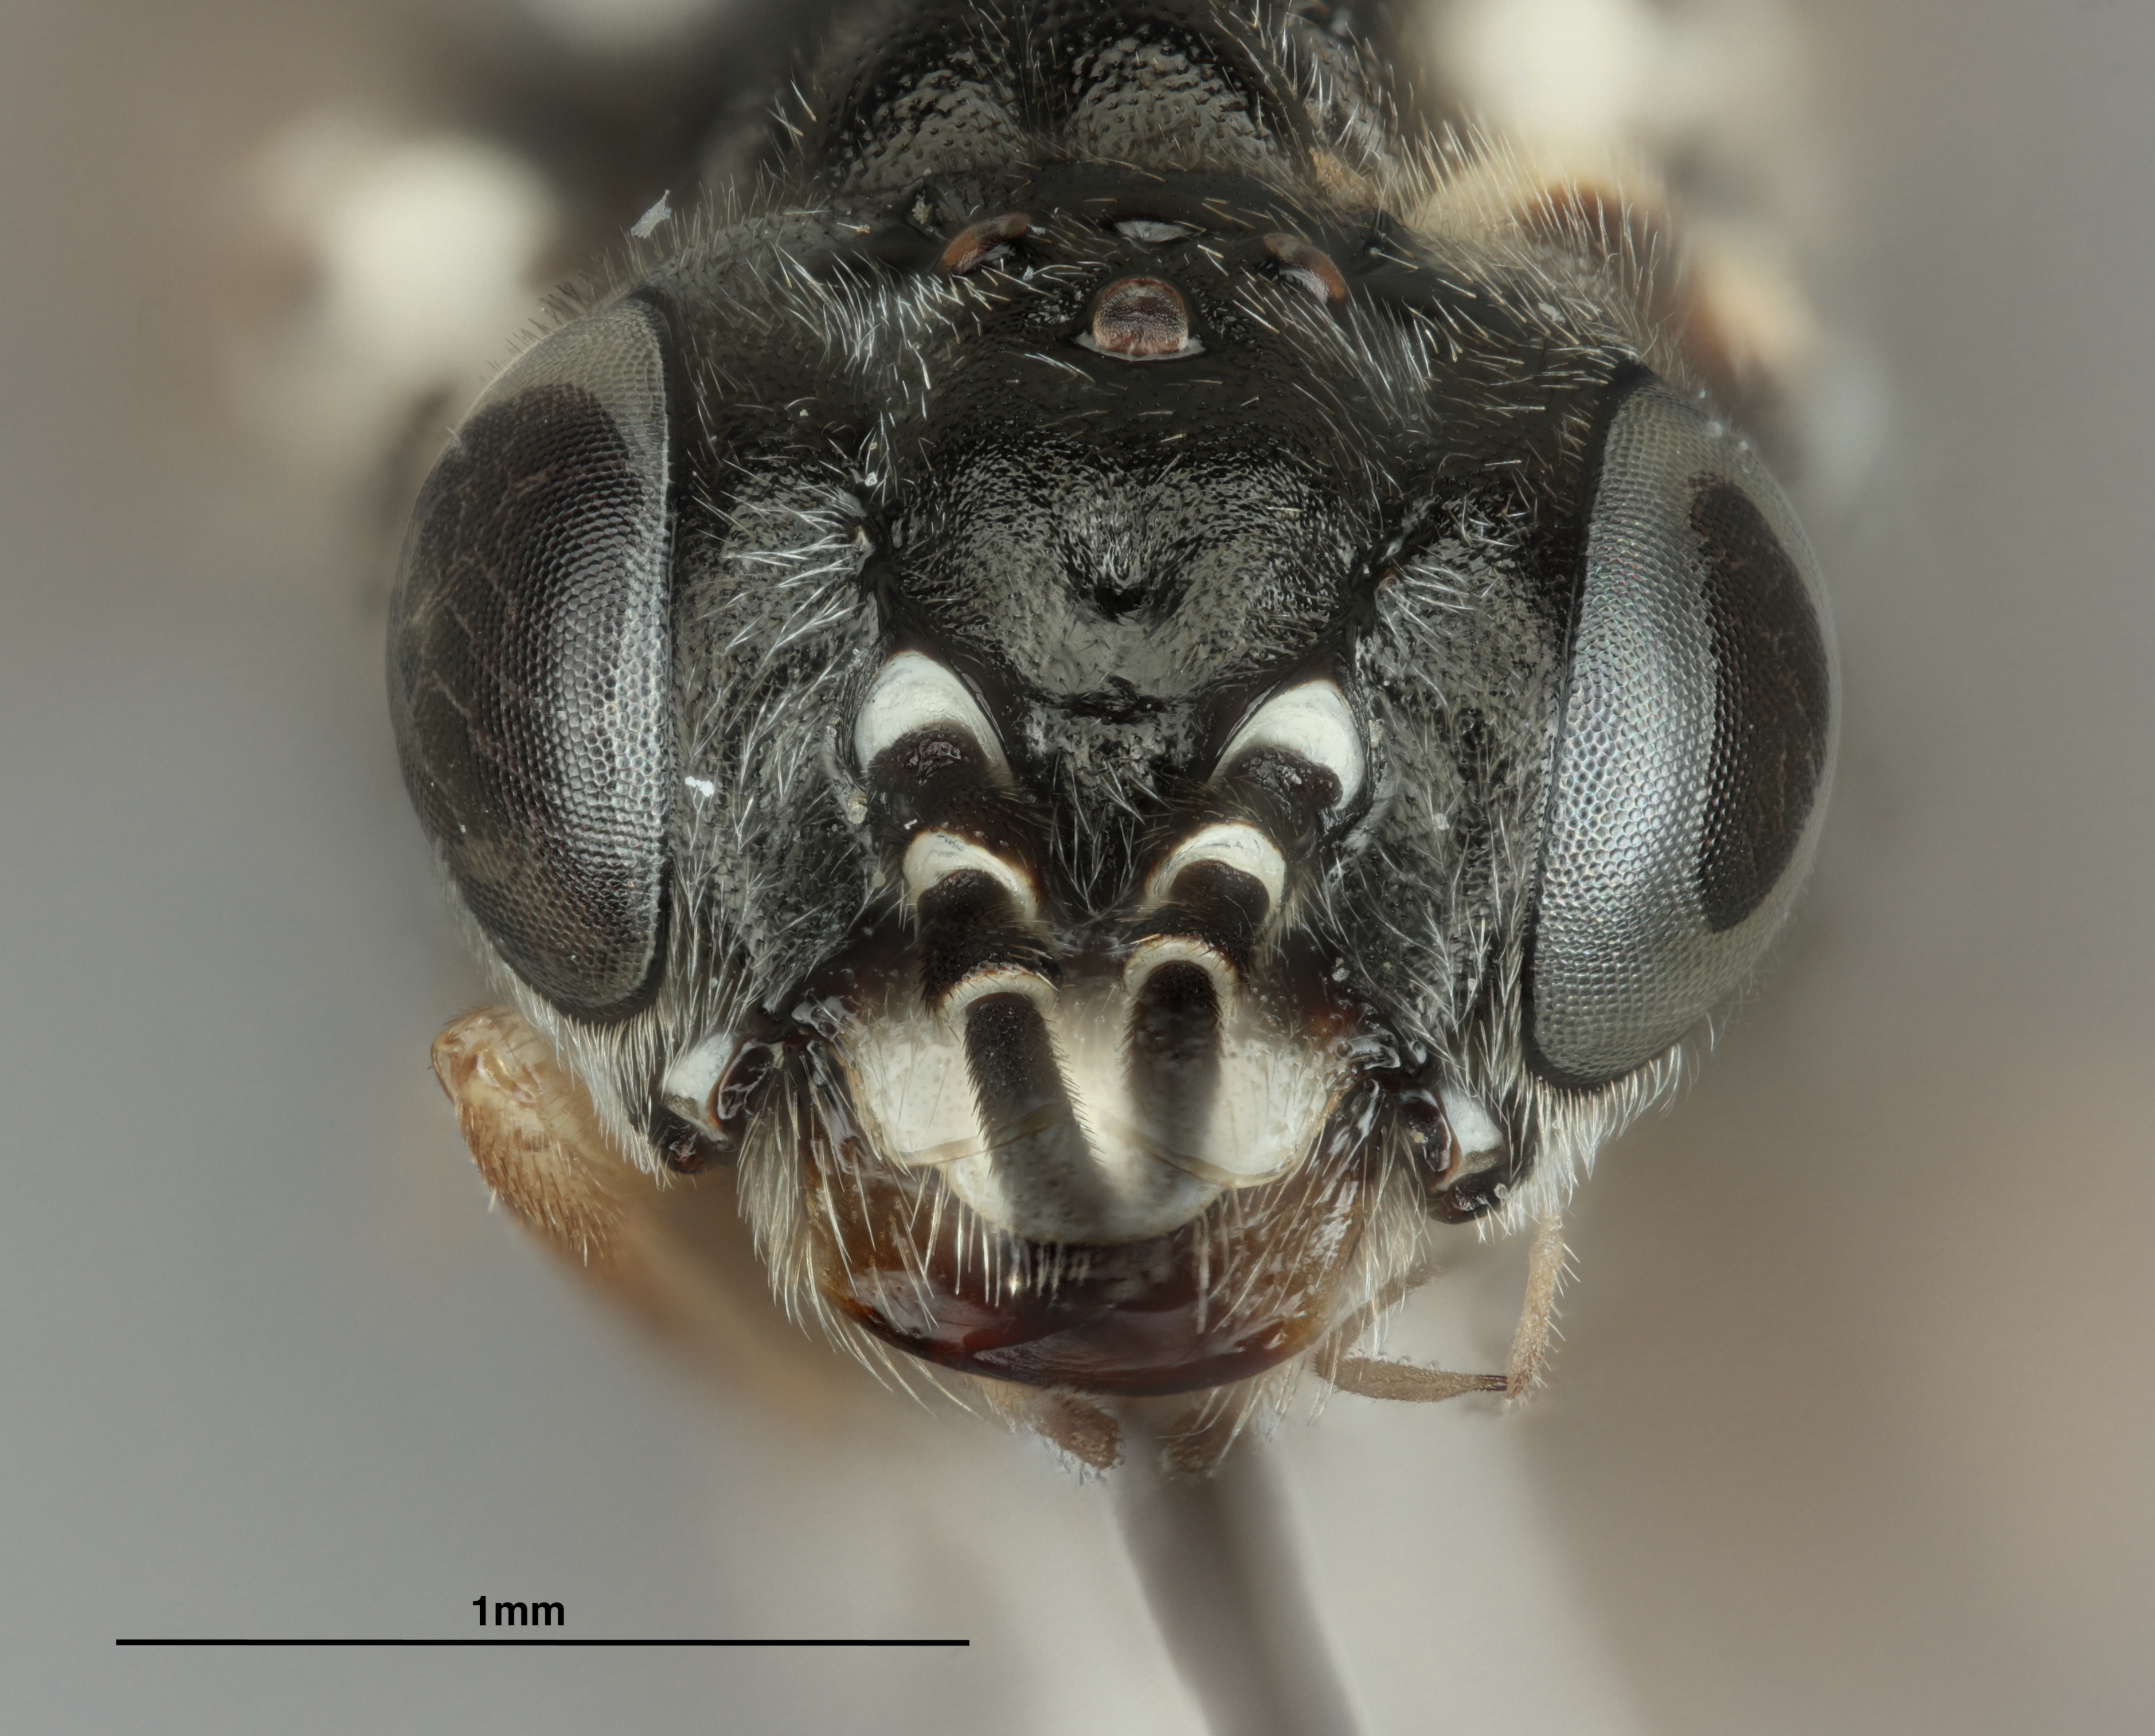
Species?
Periclista curva
